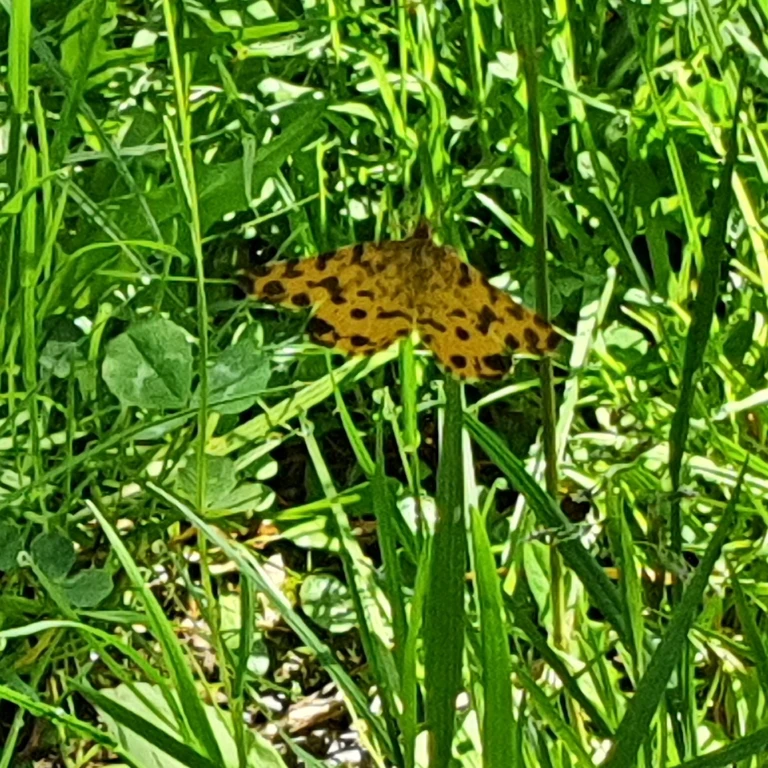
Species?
Pseudopanthera macularia
